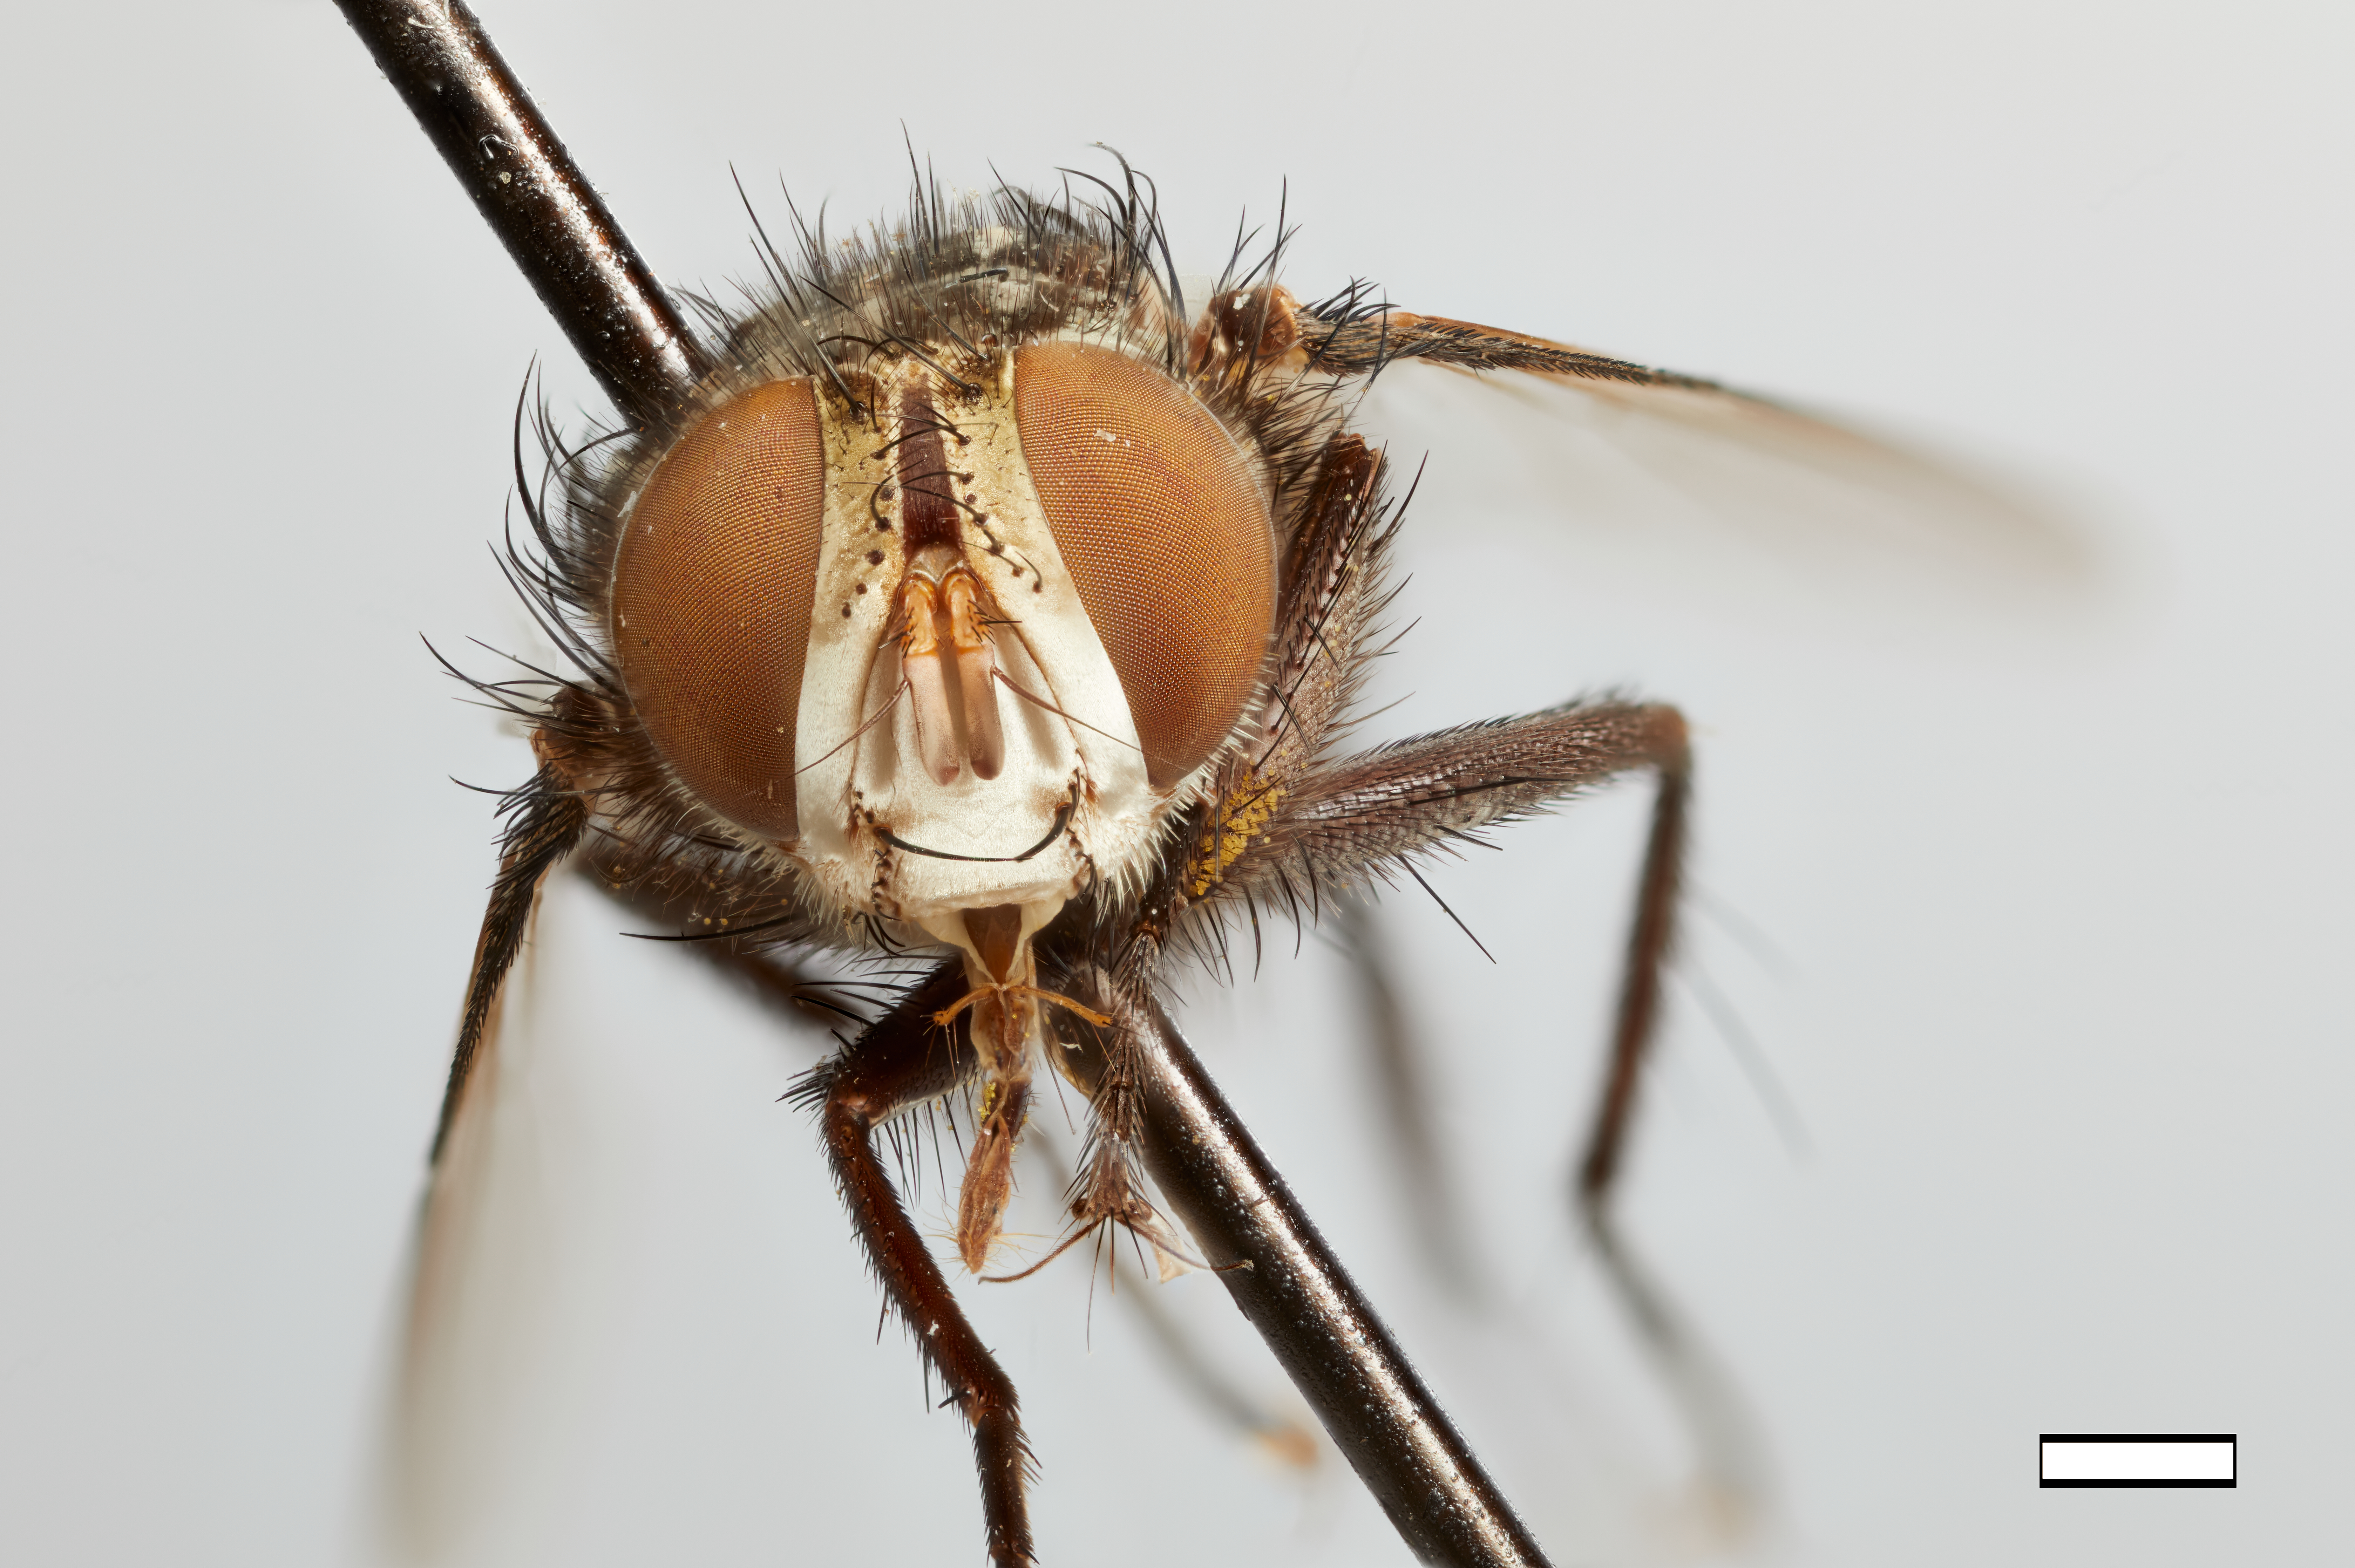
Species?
Masiphya confusa
